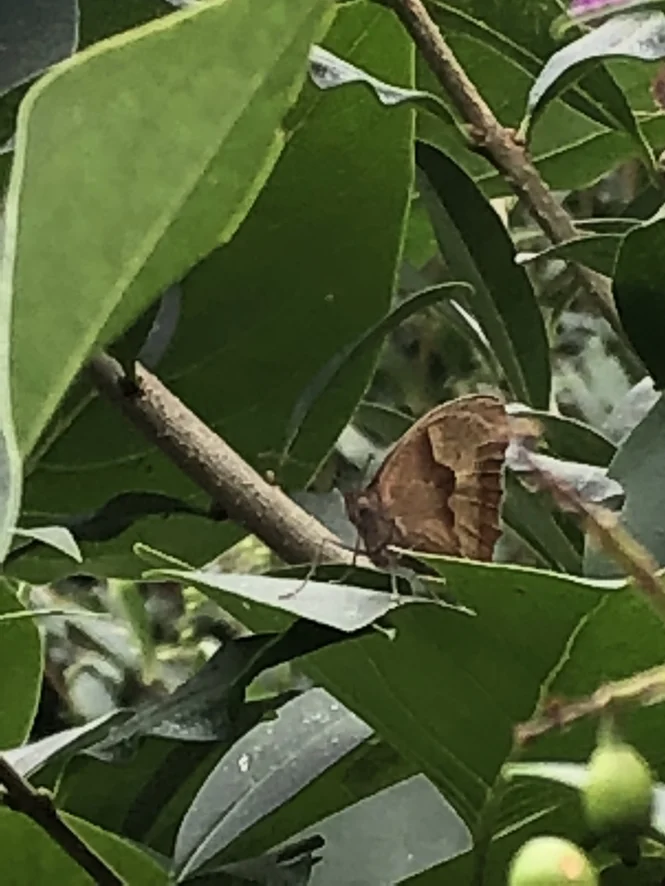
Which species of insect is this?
Maniola jurtina
